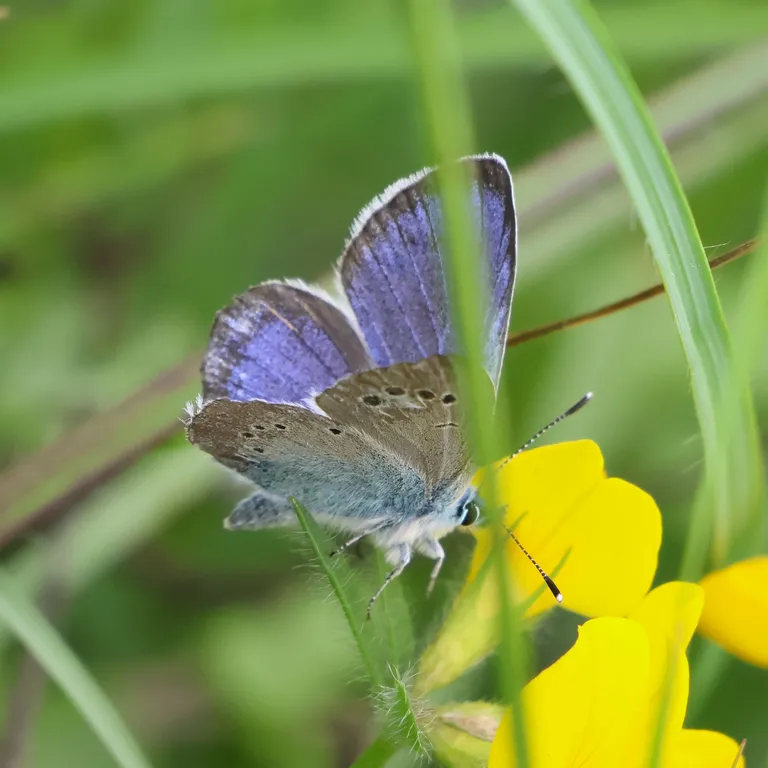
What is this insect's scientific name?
Glaucopsyche alexis
